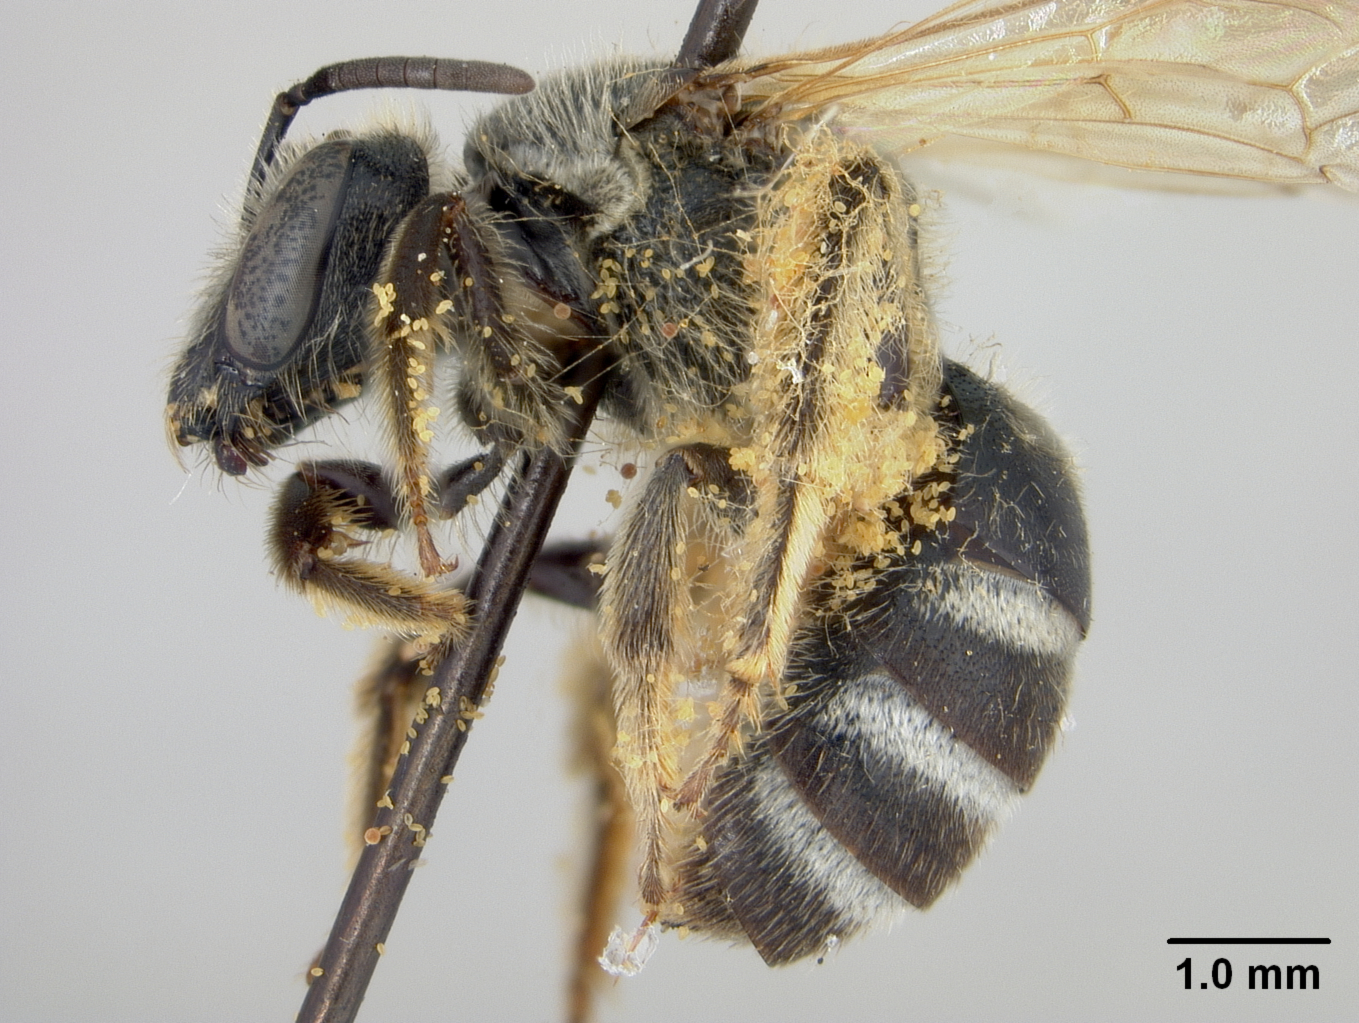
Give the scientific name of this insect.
Halictus alinensis
